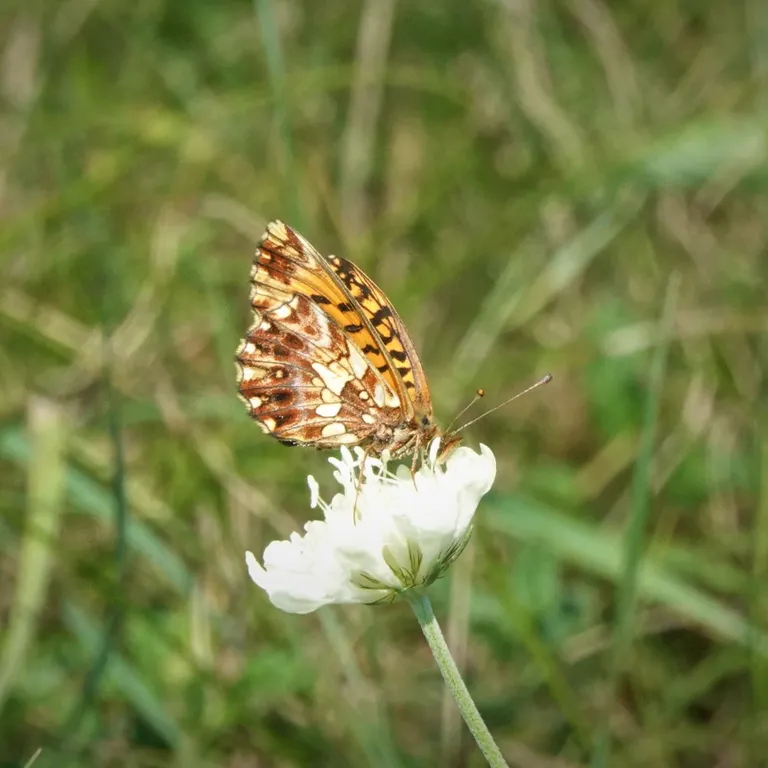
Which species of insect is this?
Boloria dia
